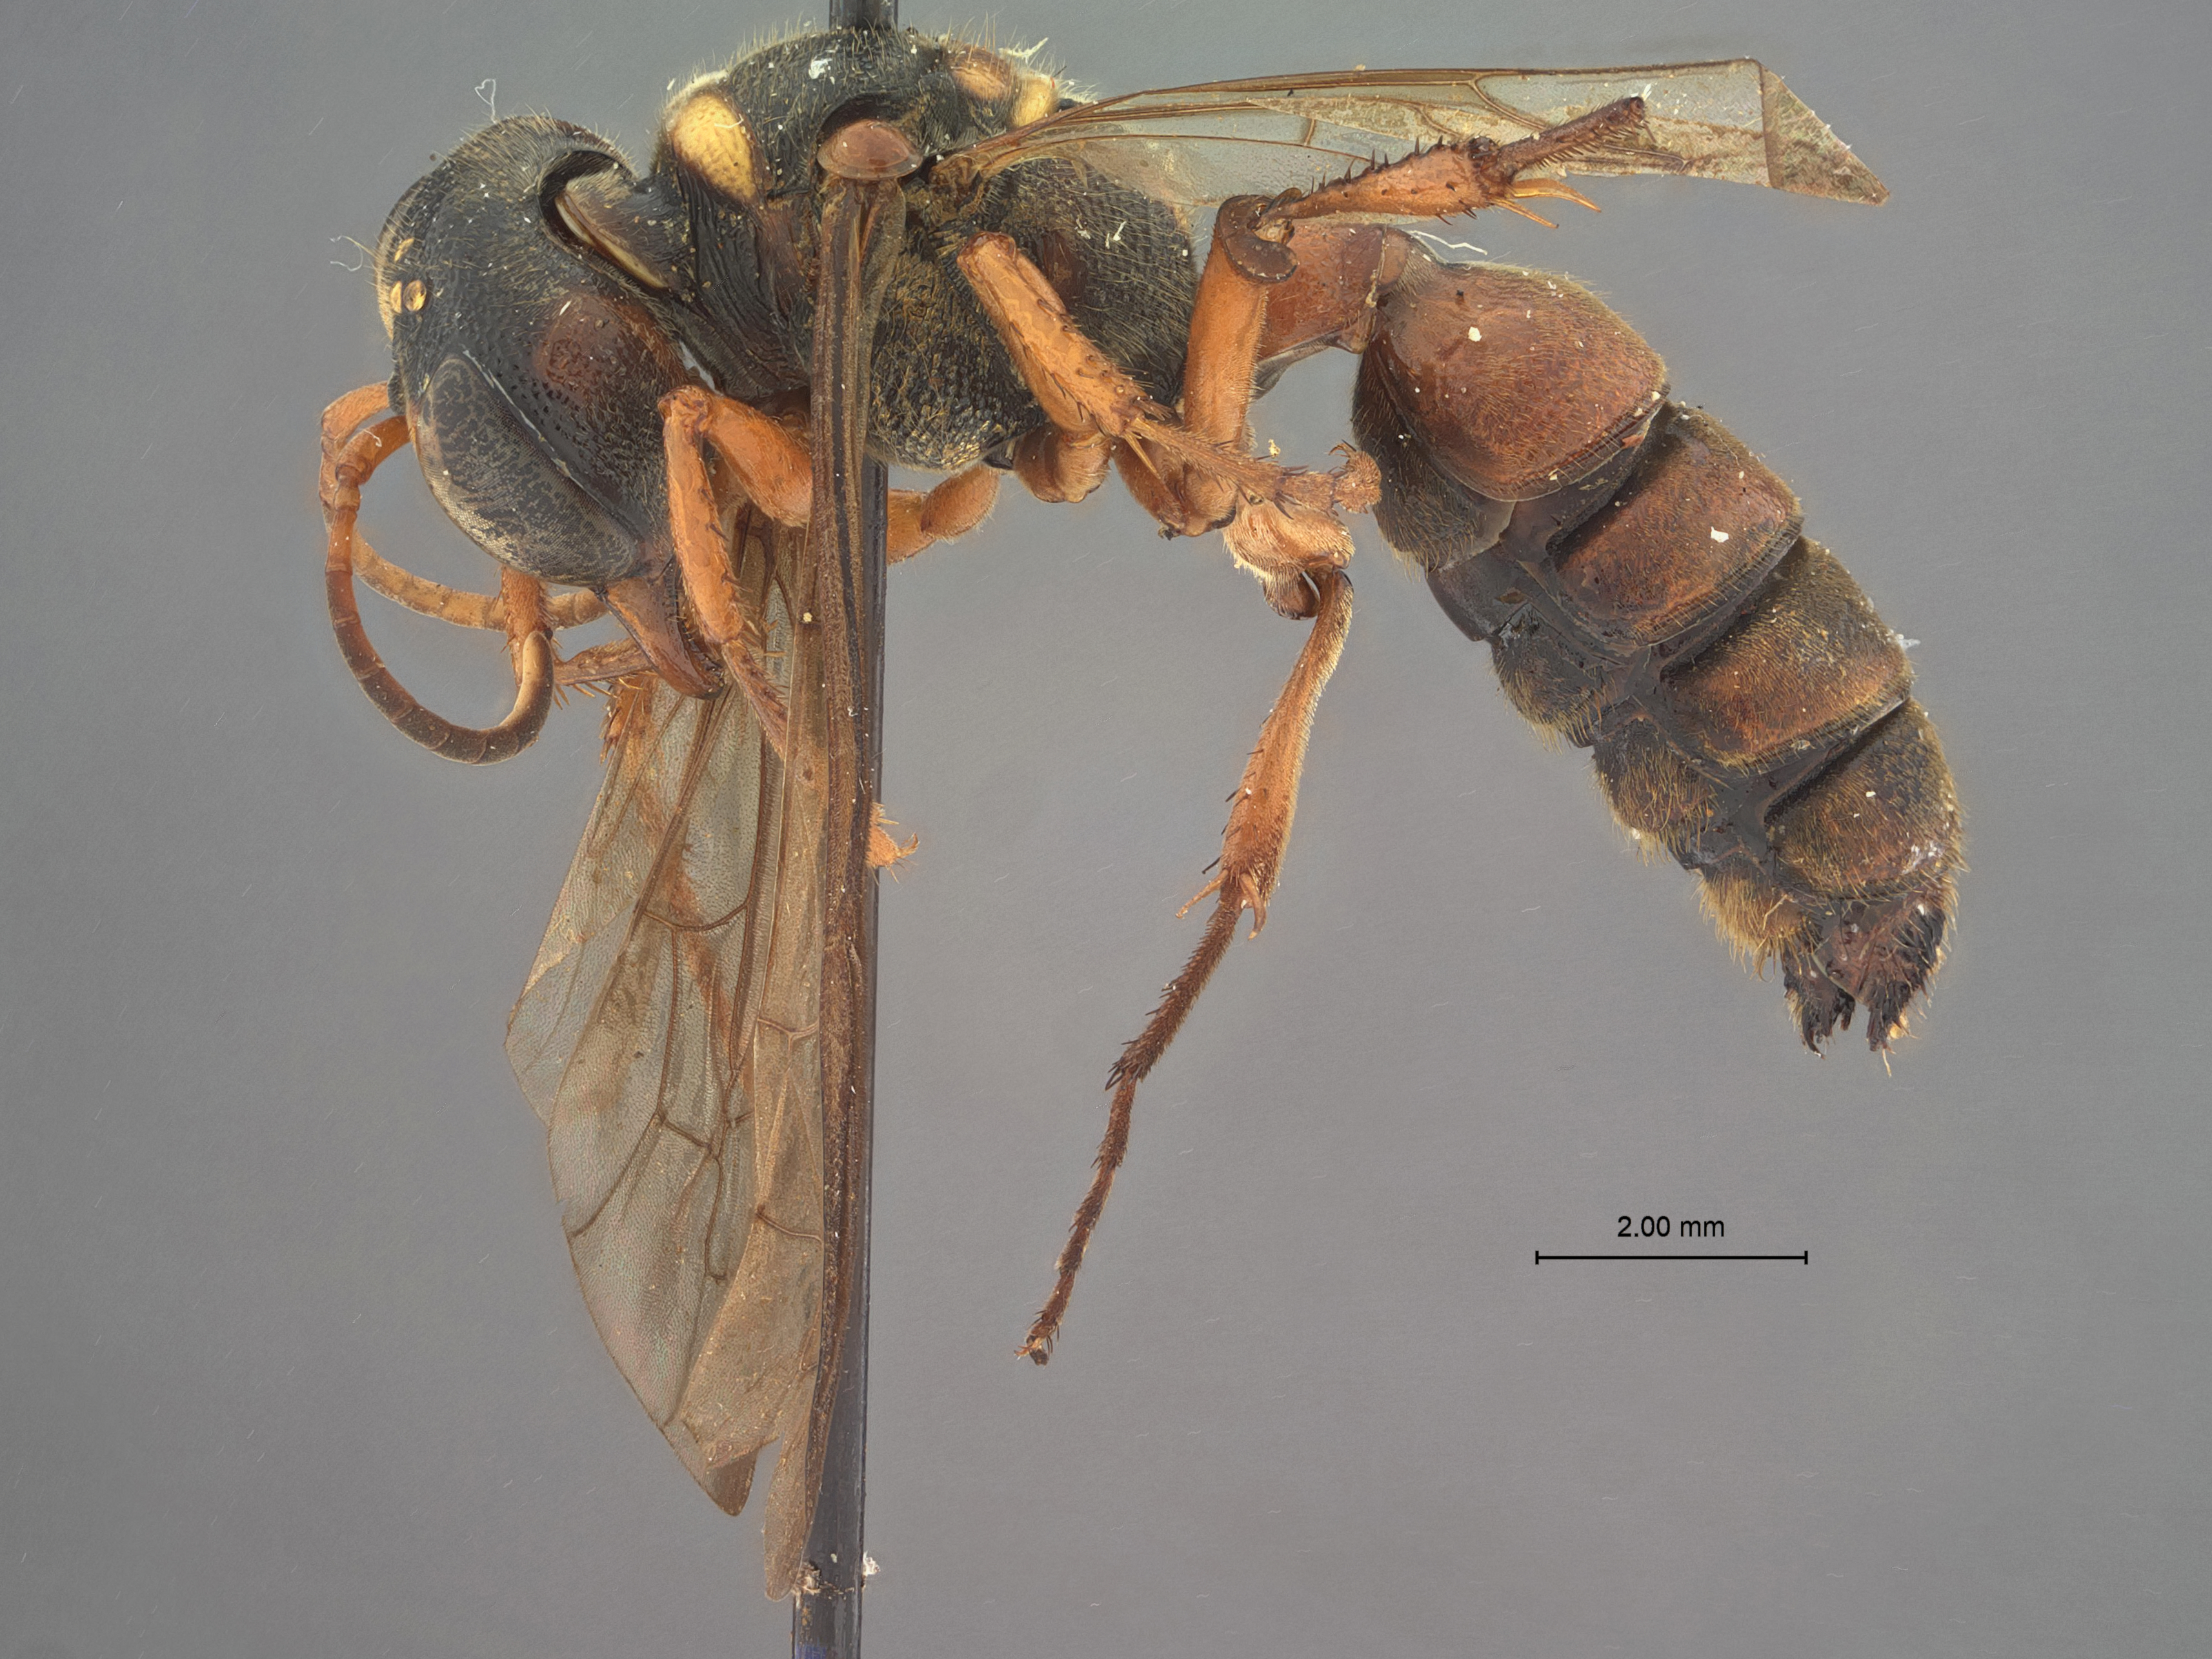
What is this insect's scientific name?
Cerceris bouganvillensis
